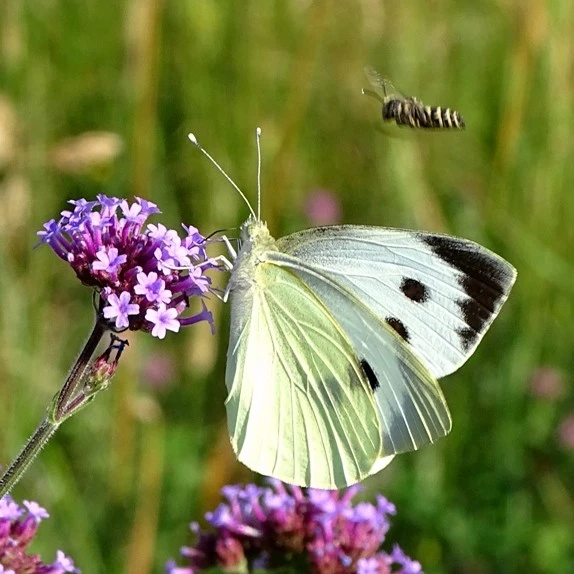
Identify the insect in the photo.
Pieris brassicae
